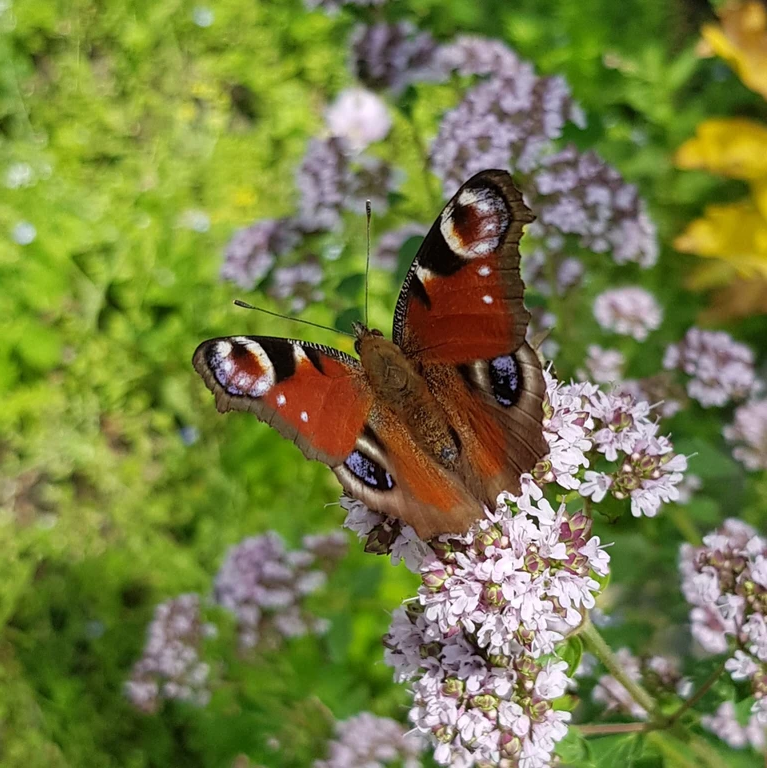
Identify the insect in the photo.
Aglais io
